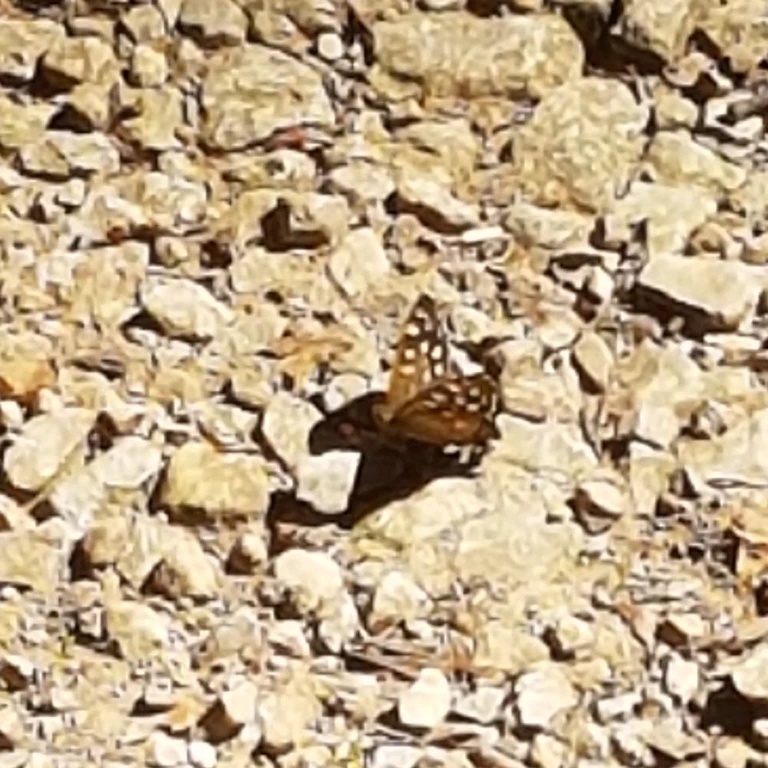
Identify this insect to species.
Pararge aegeria
